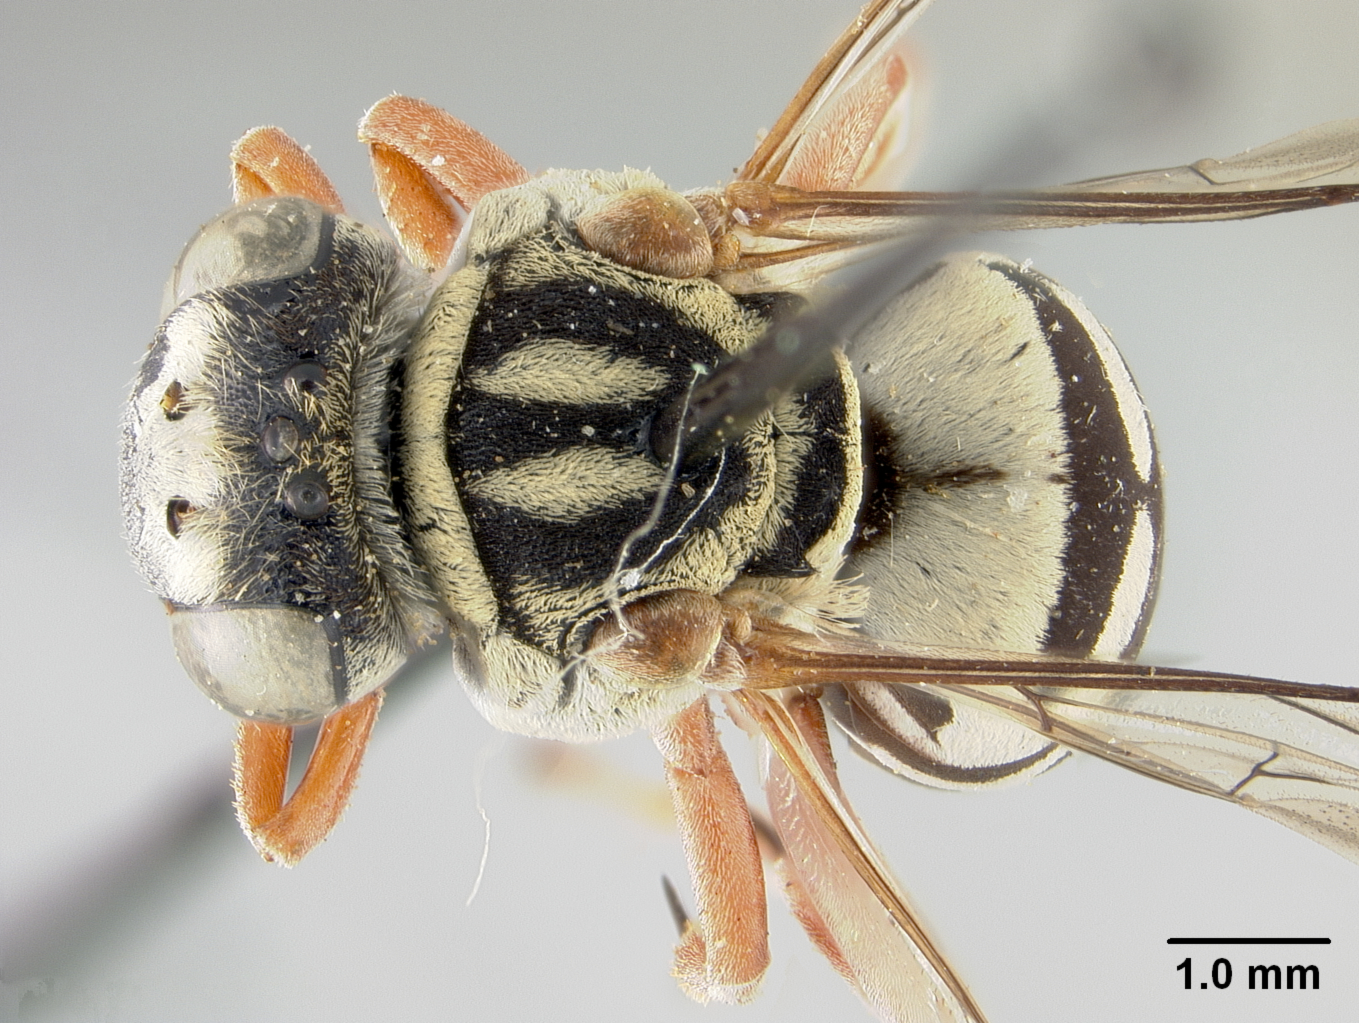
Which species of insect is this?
Triepeolus cyclurus
